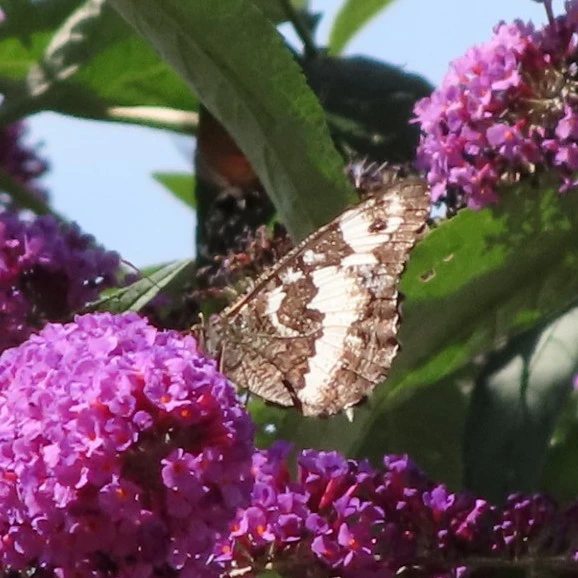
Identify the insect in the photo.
Brintesia circe
